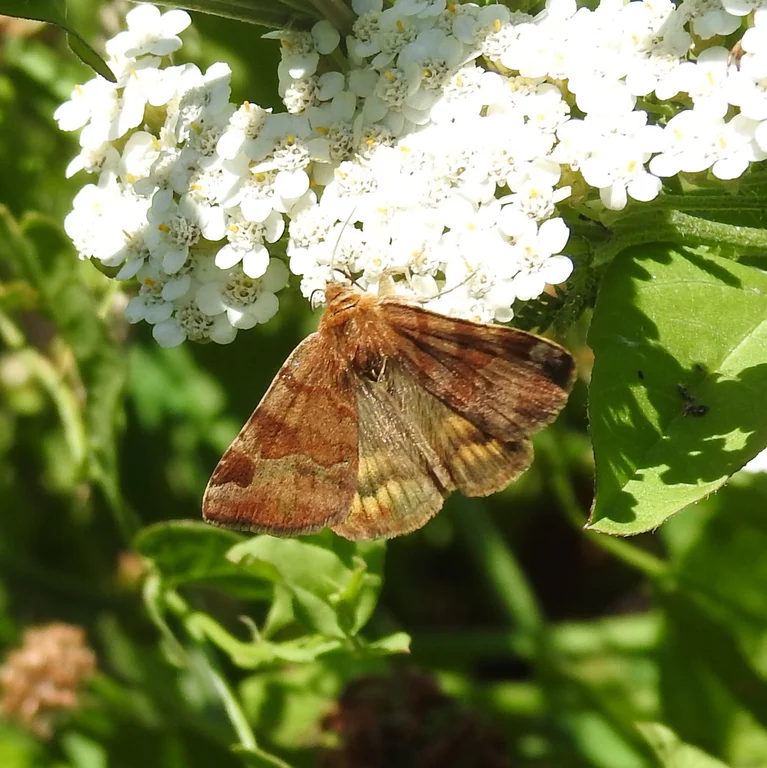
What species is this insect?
Euclidia glyphica
